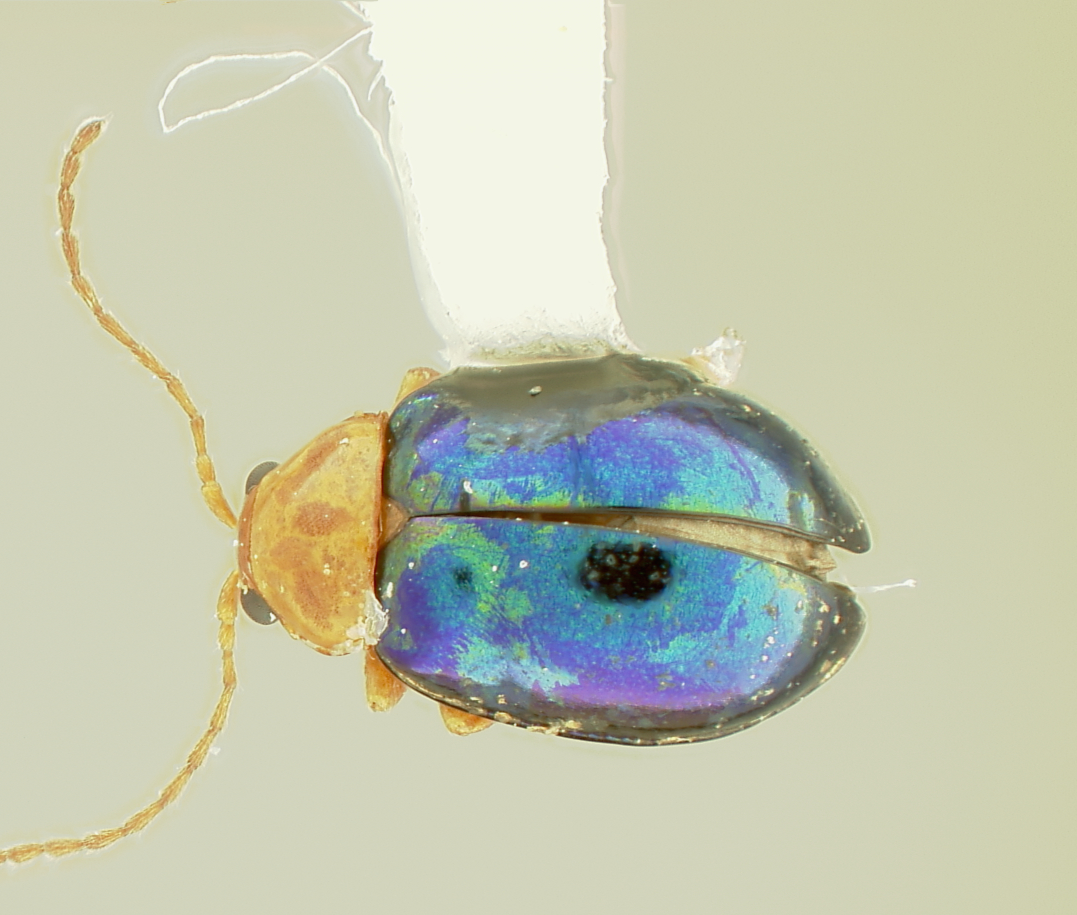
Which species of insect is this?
Homoschema lineatum
